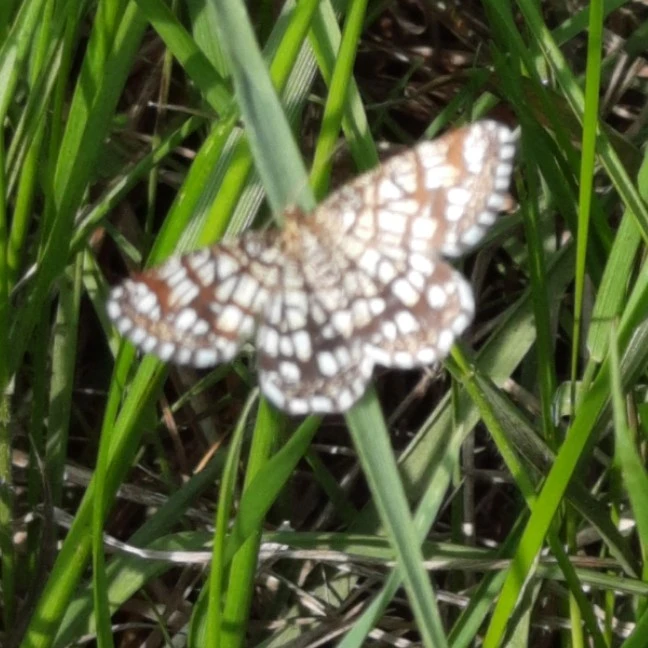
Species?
Chiasmia clathrata
